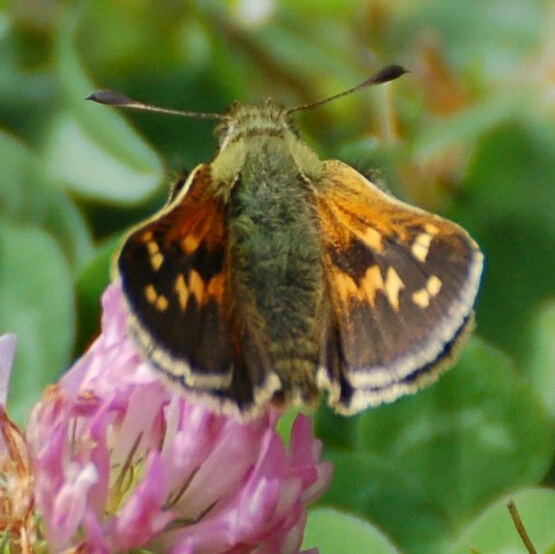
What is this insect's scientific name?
Hesperia comma
